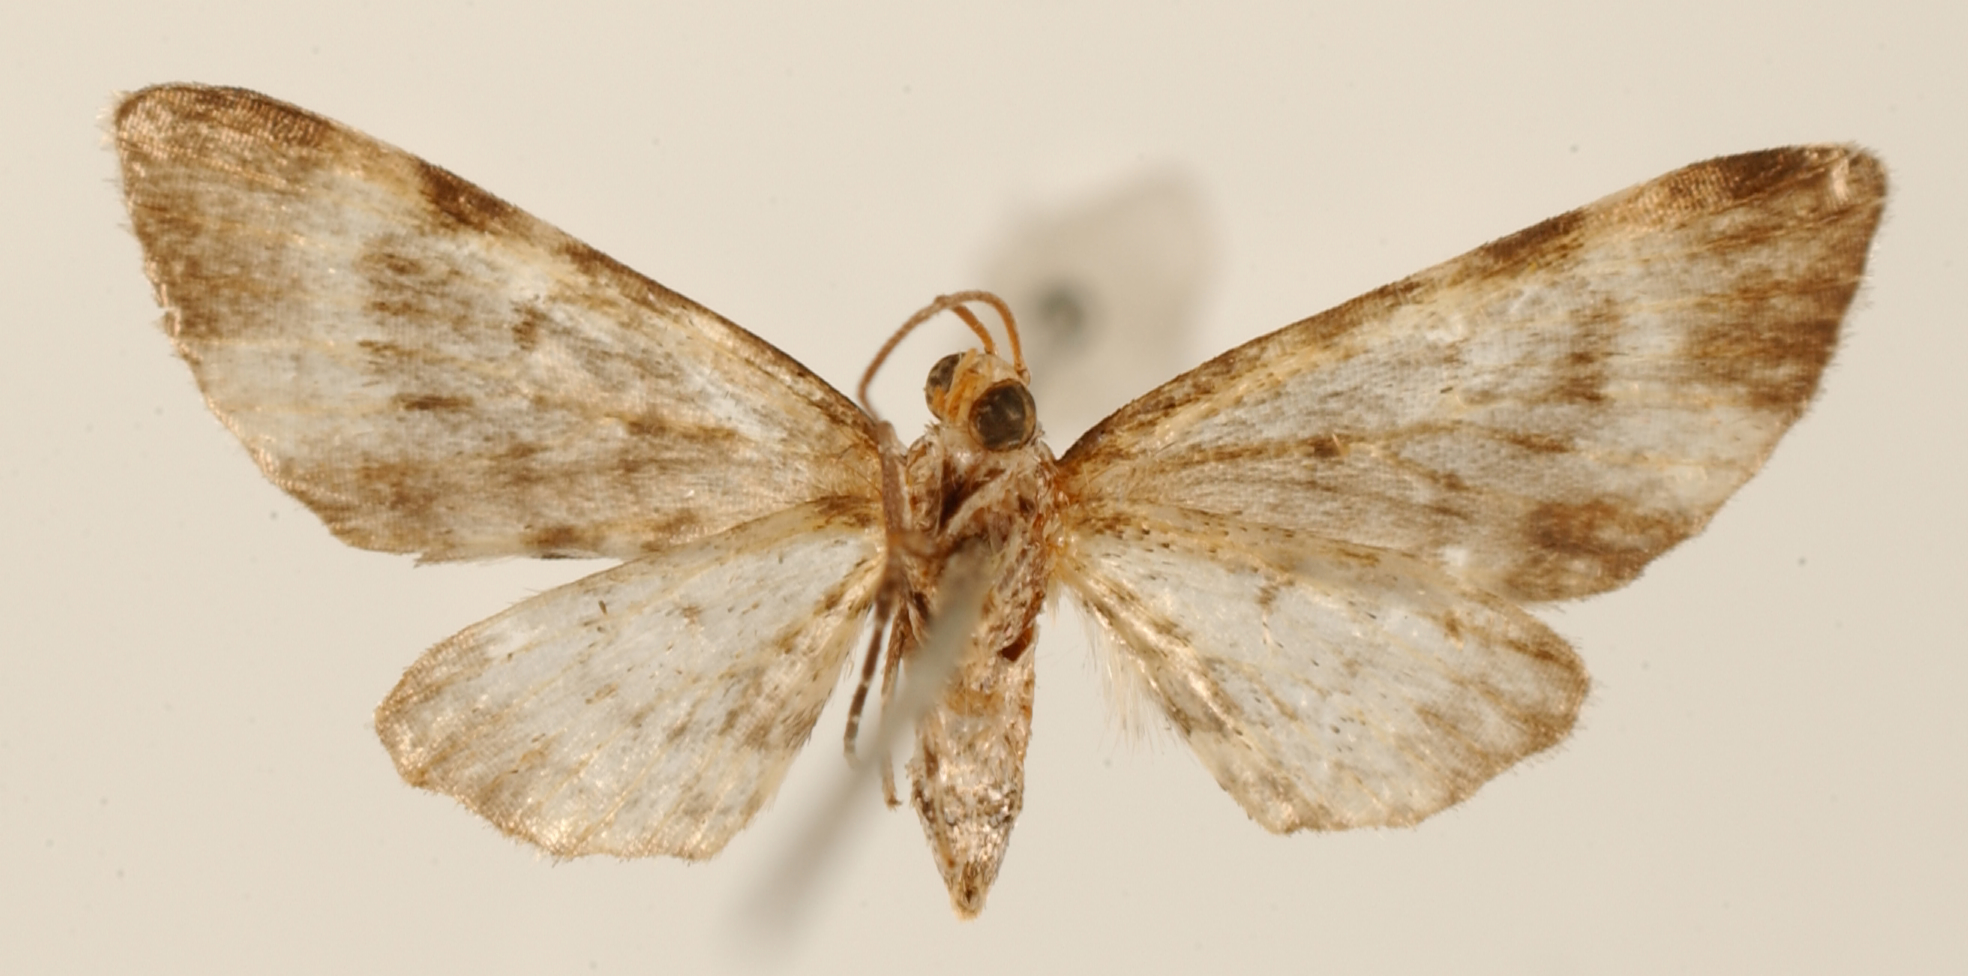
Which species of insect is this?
Eupithecia pupila
